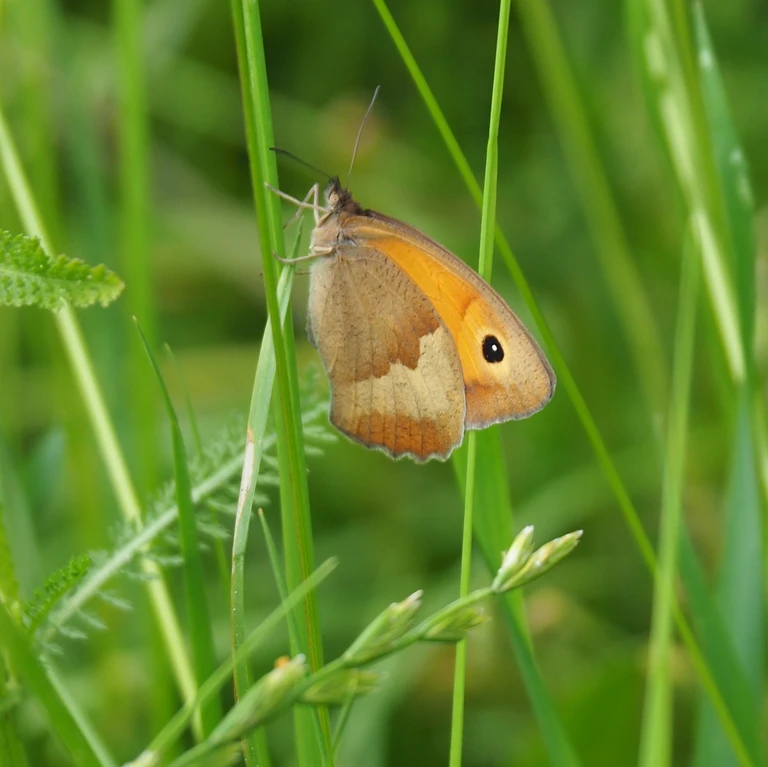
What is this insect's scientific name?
Maniola jurtina
